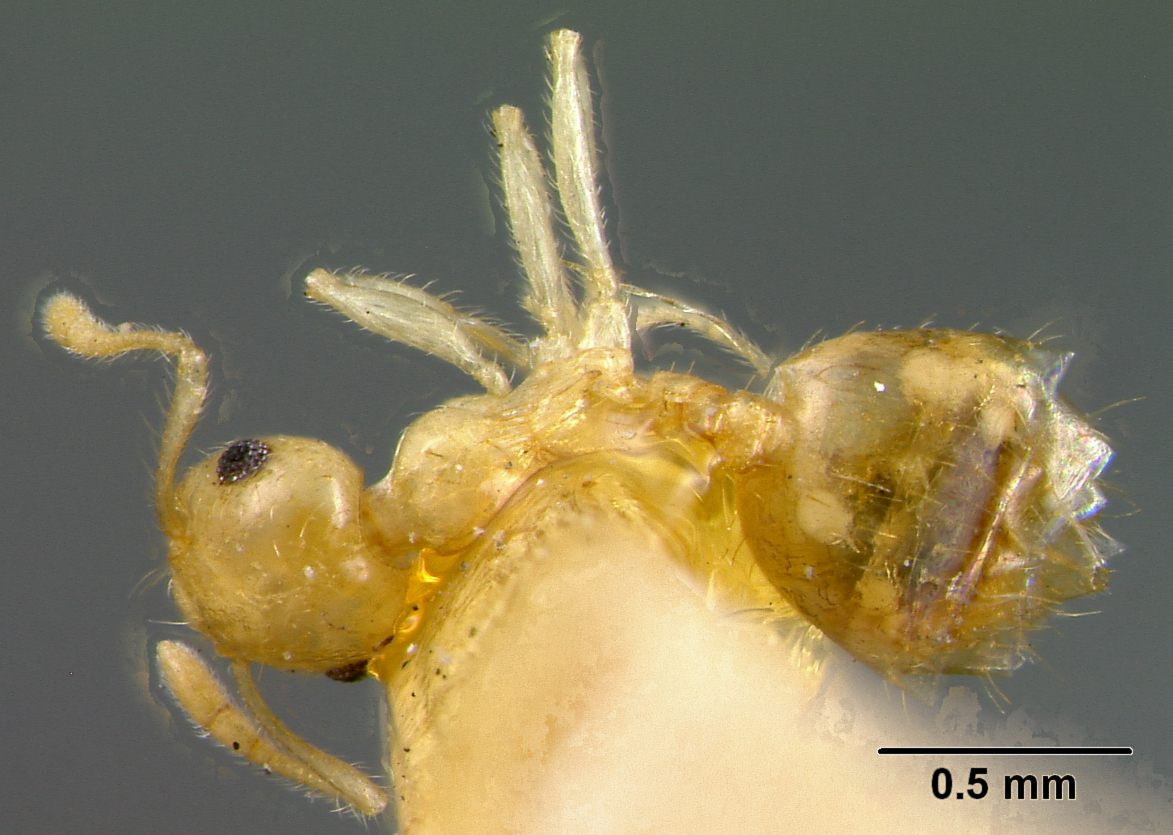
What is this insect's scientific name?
Crematogaster barbouri
